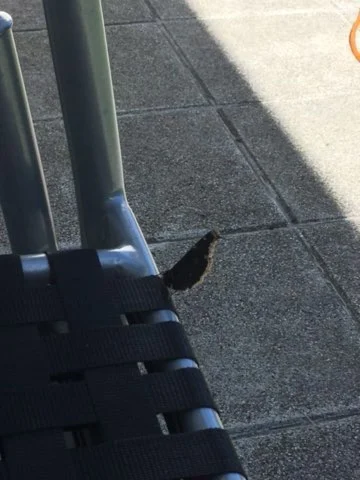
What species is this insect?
Nymphalis antiopa
